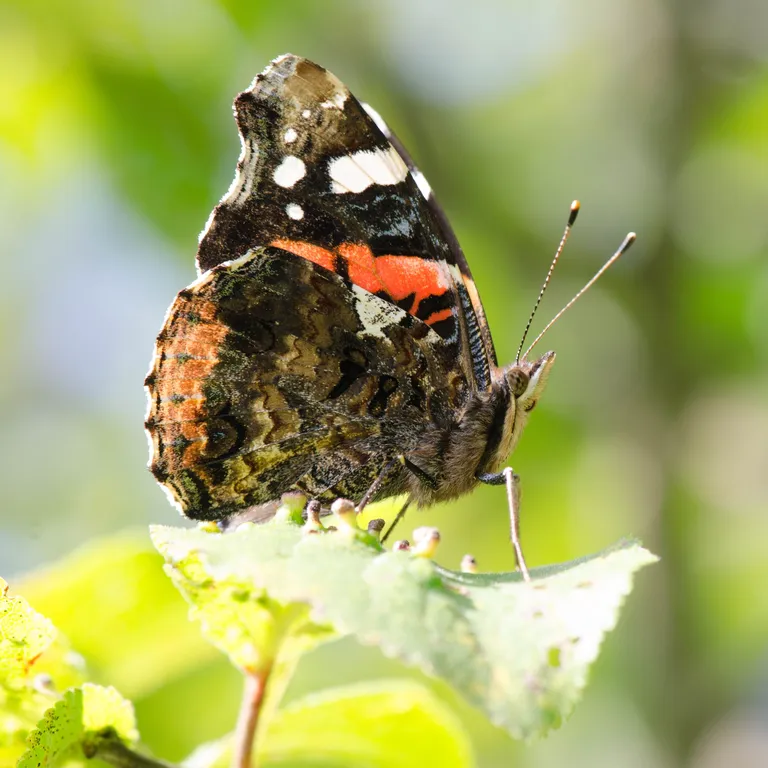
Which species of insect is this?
Vanessa atalanta
